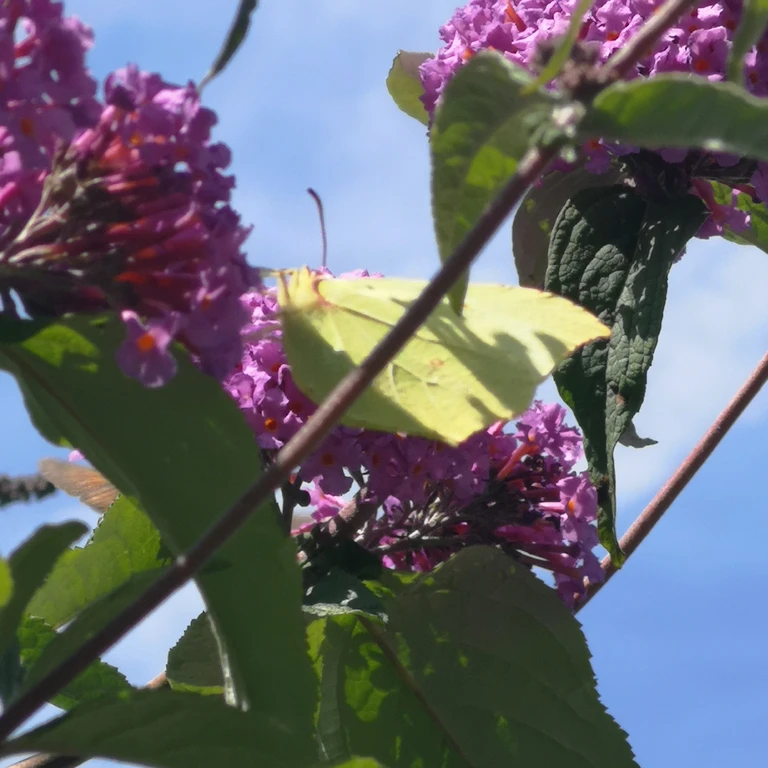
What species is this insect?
Gonepteryx rhamni
